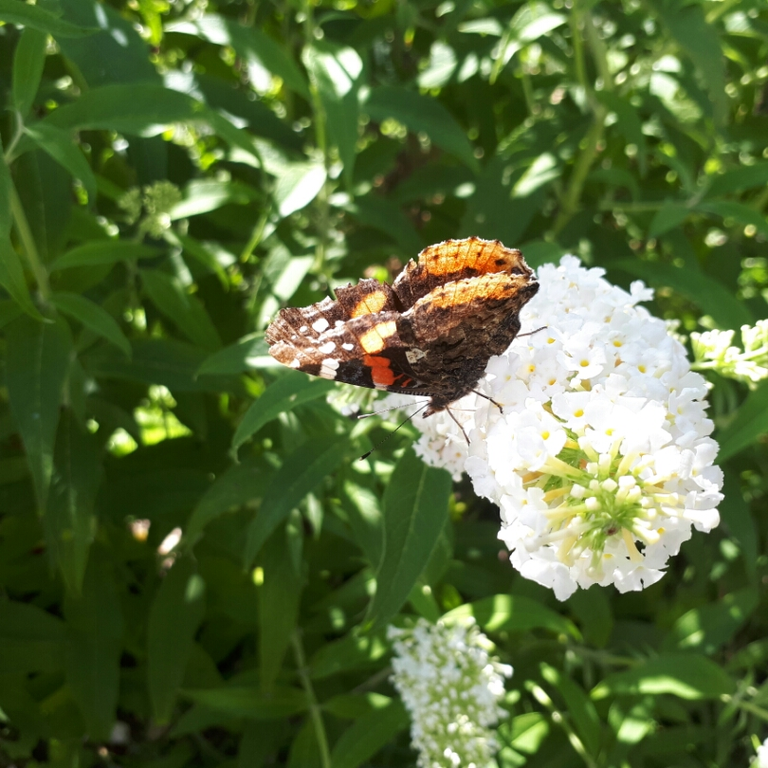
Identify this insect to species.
Vanessa atalanta
